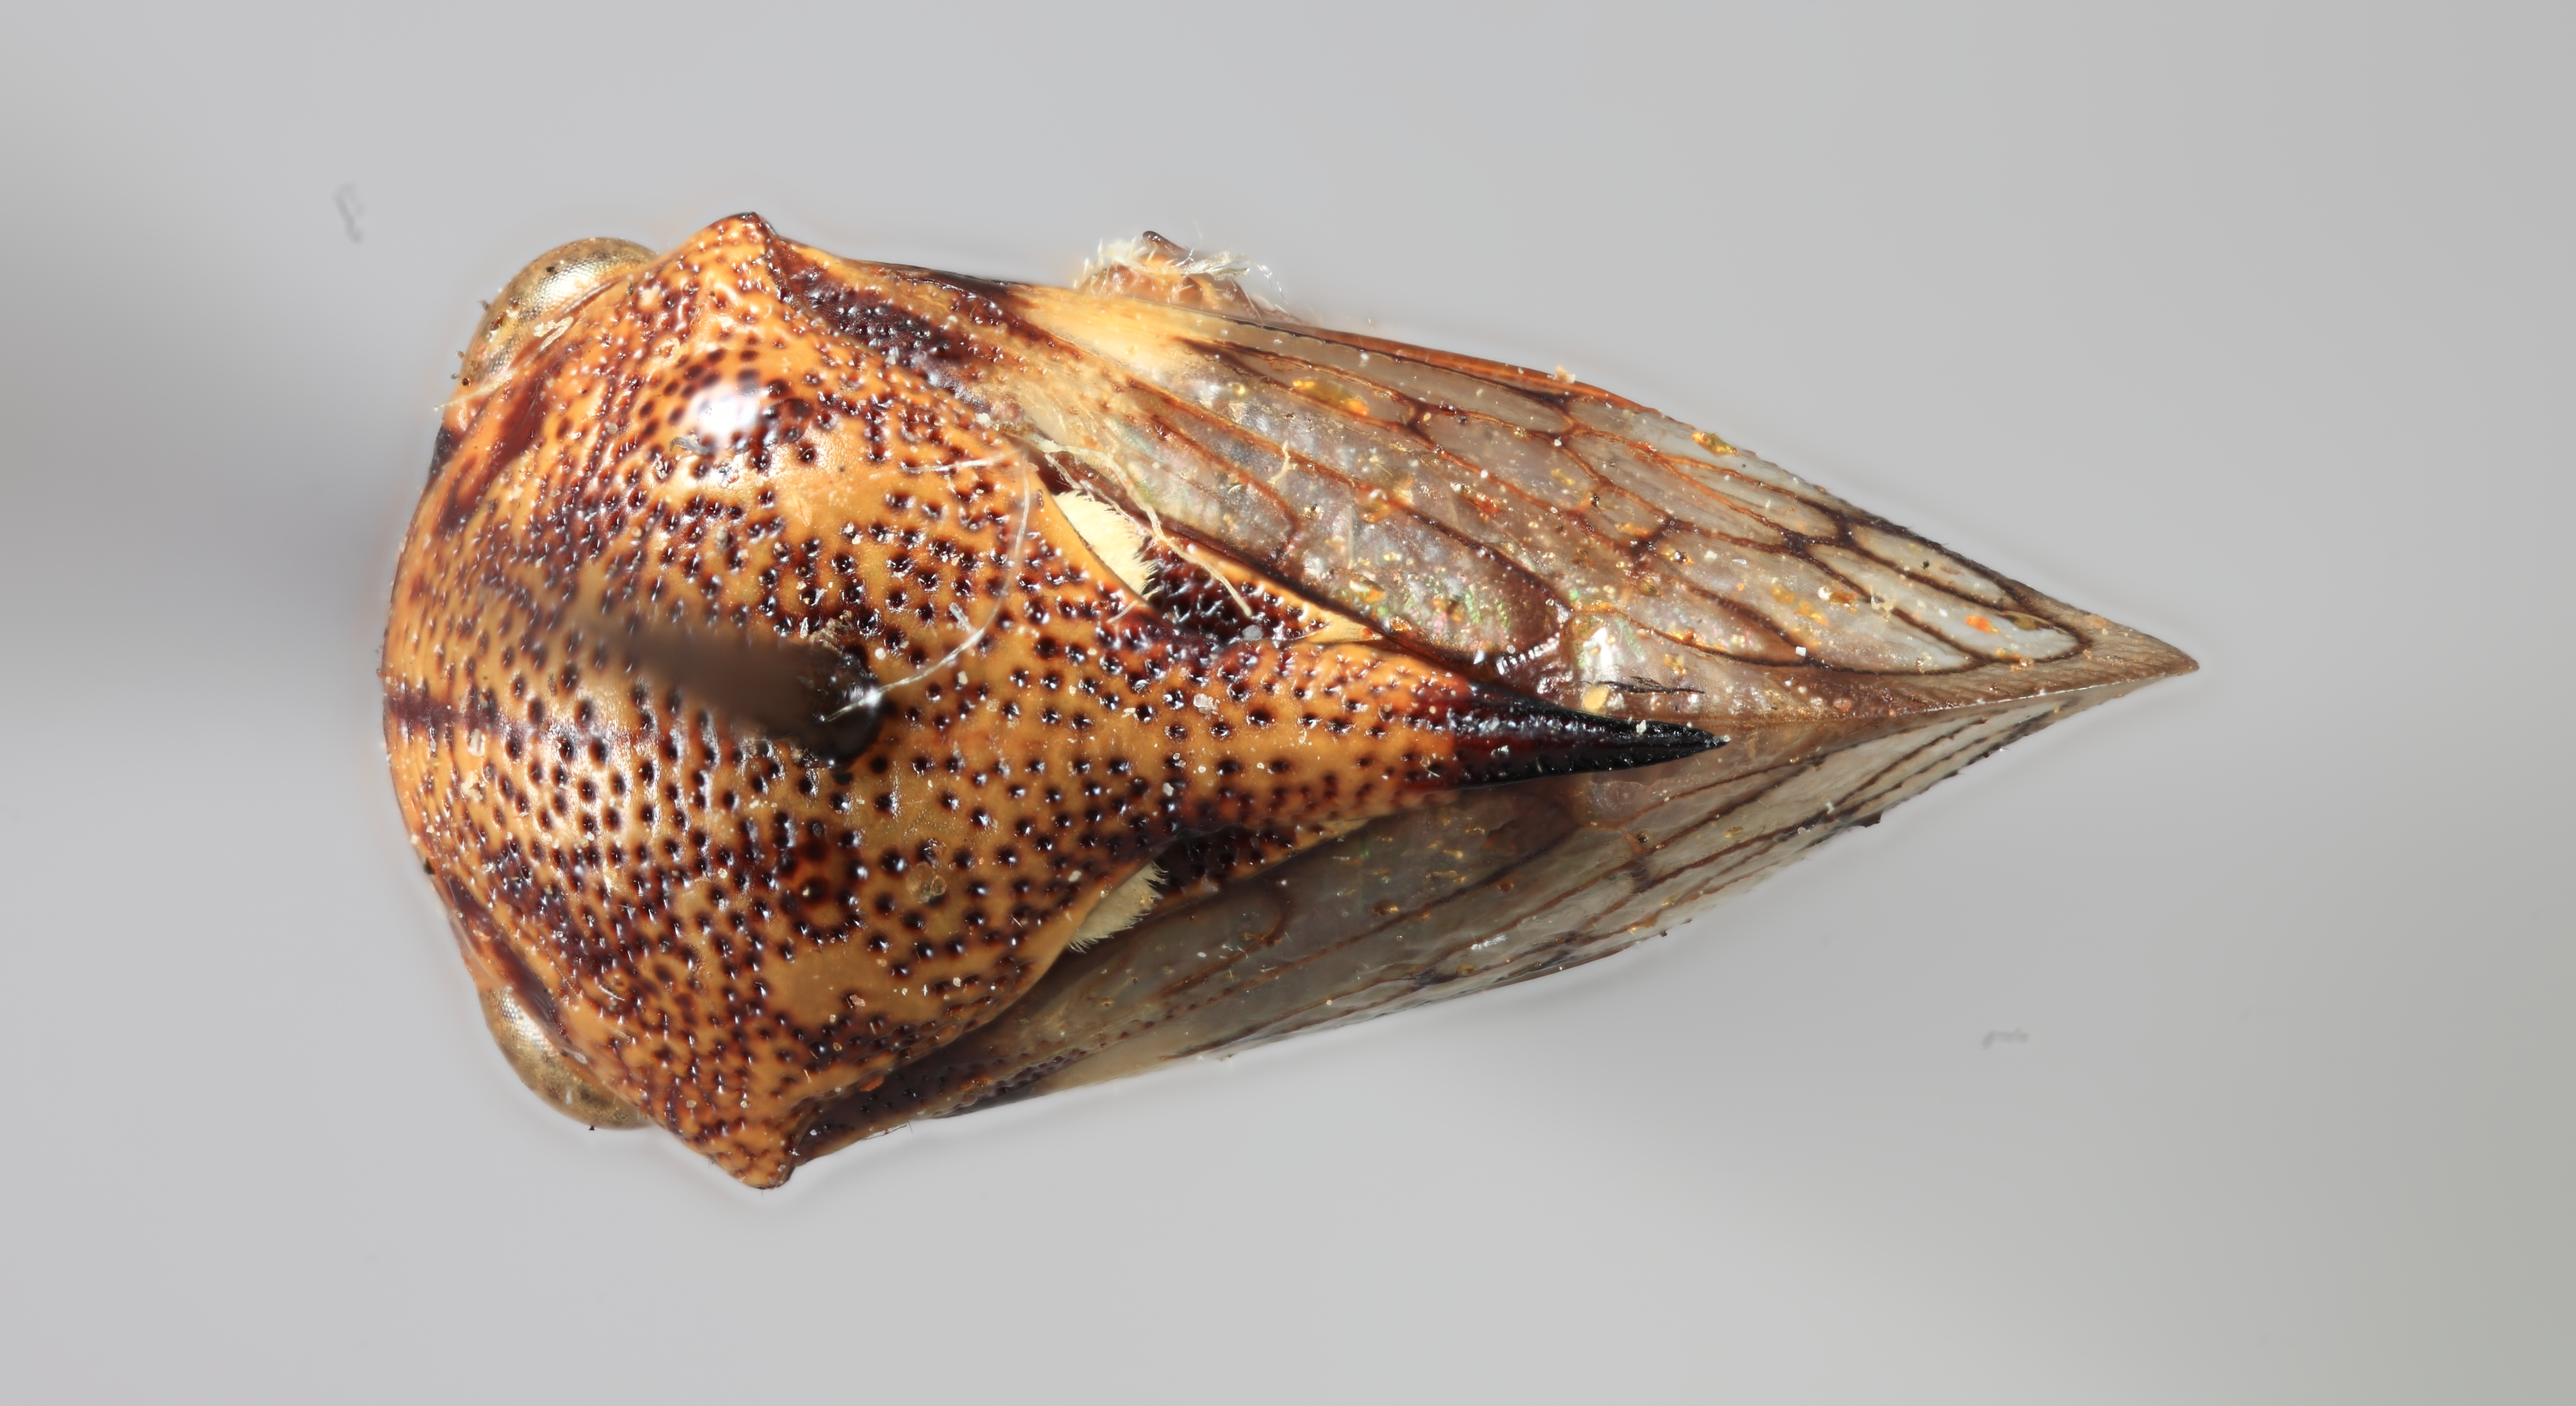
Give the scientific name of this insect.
Monobelus irroratus
